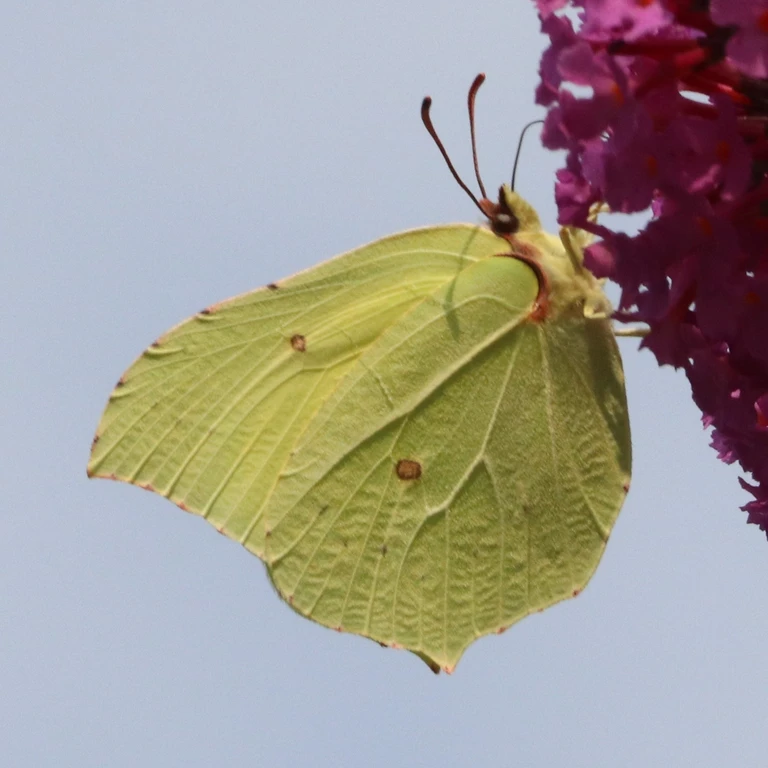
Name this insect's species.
Gonepteryx rhamni
